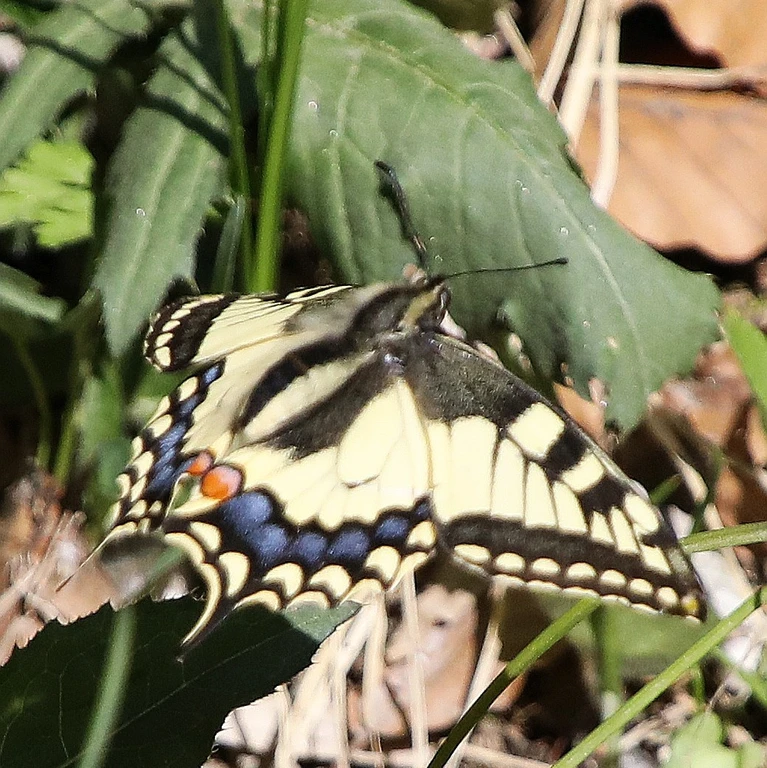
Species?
Papilio machaon
